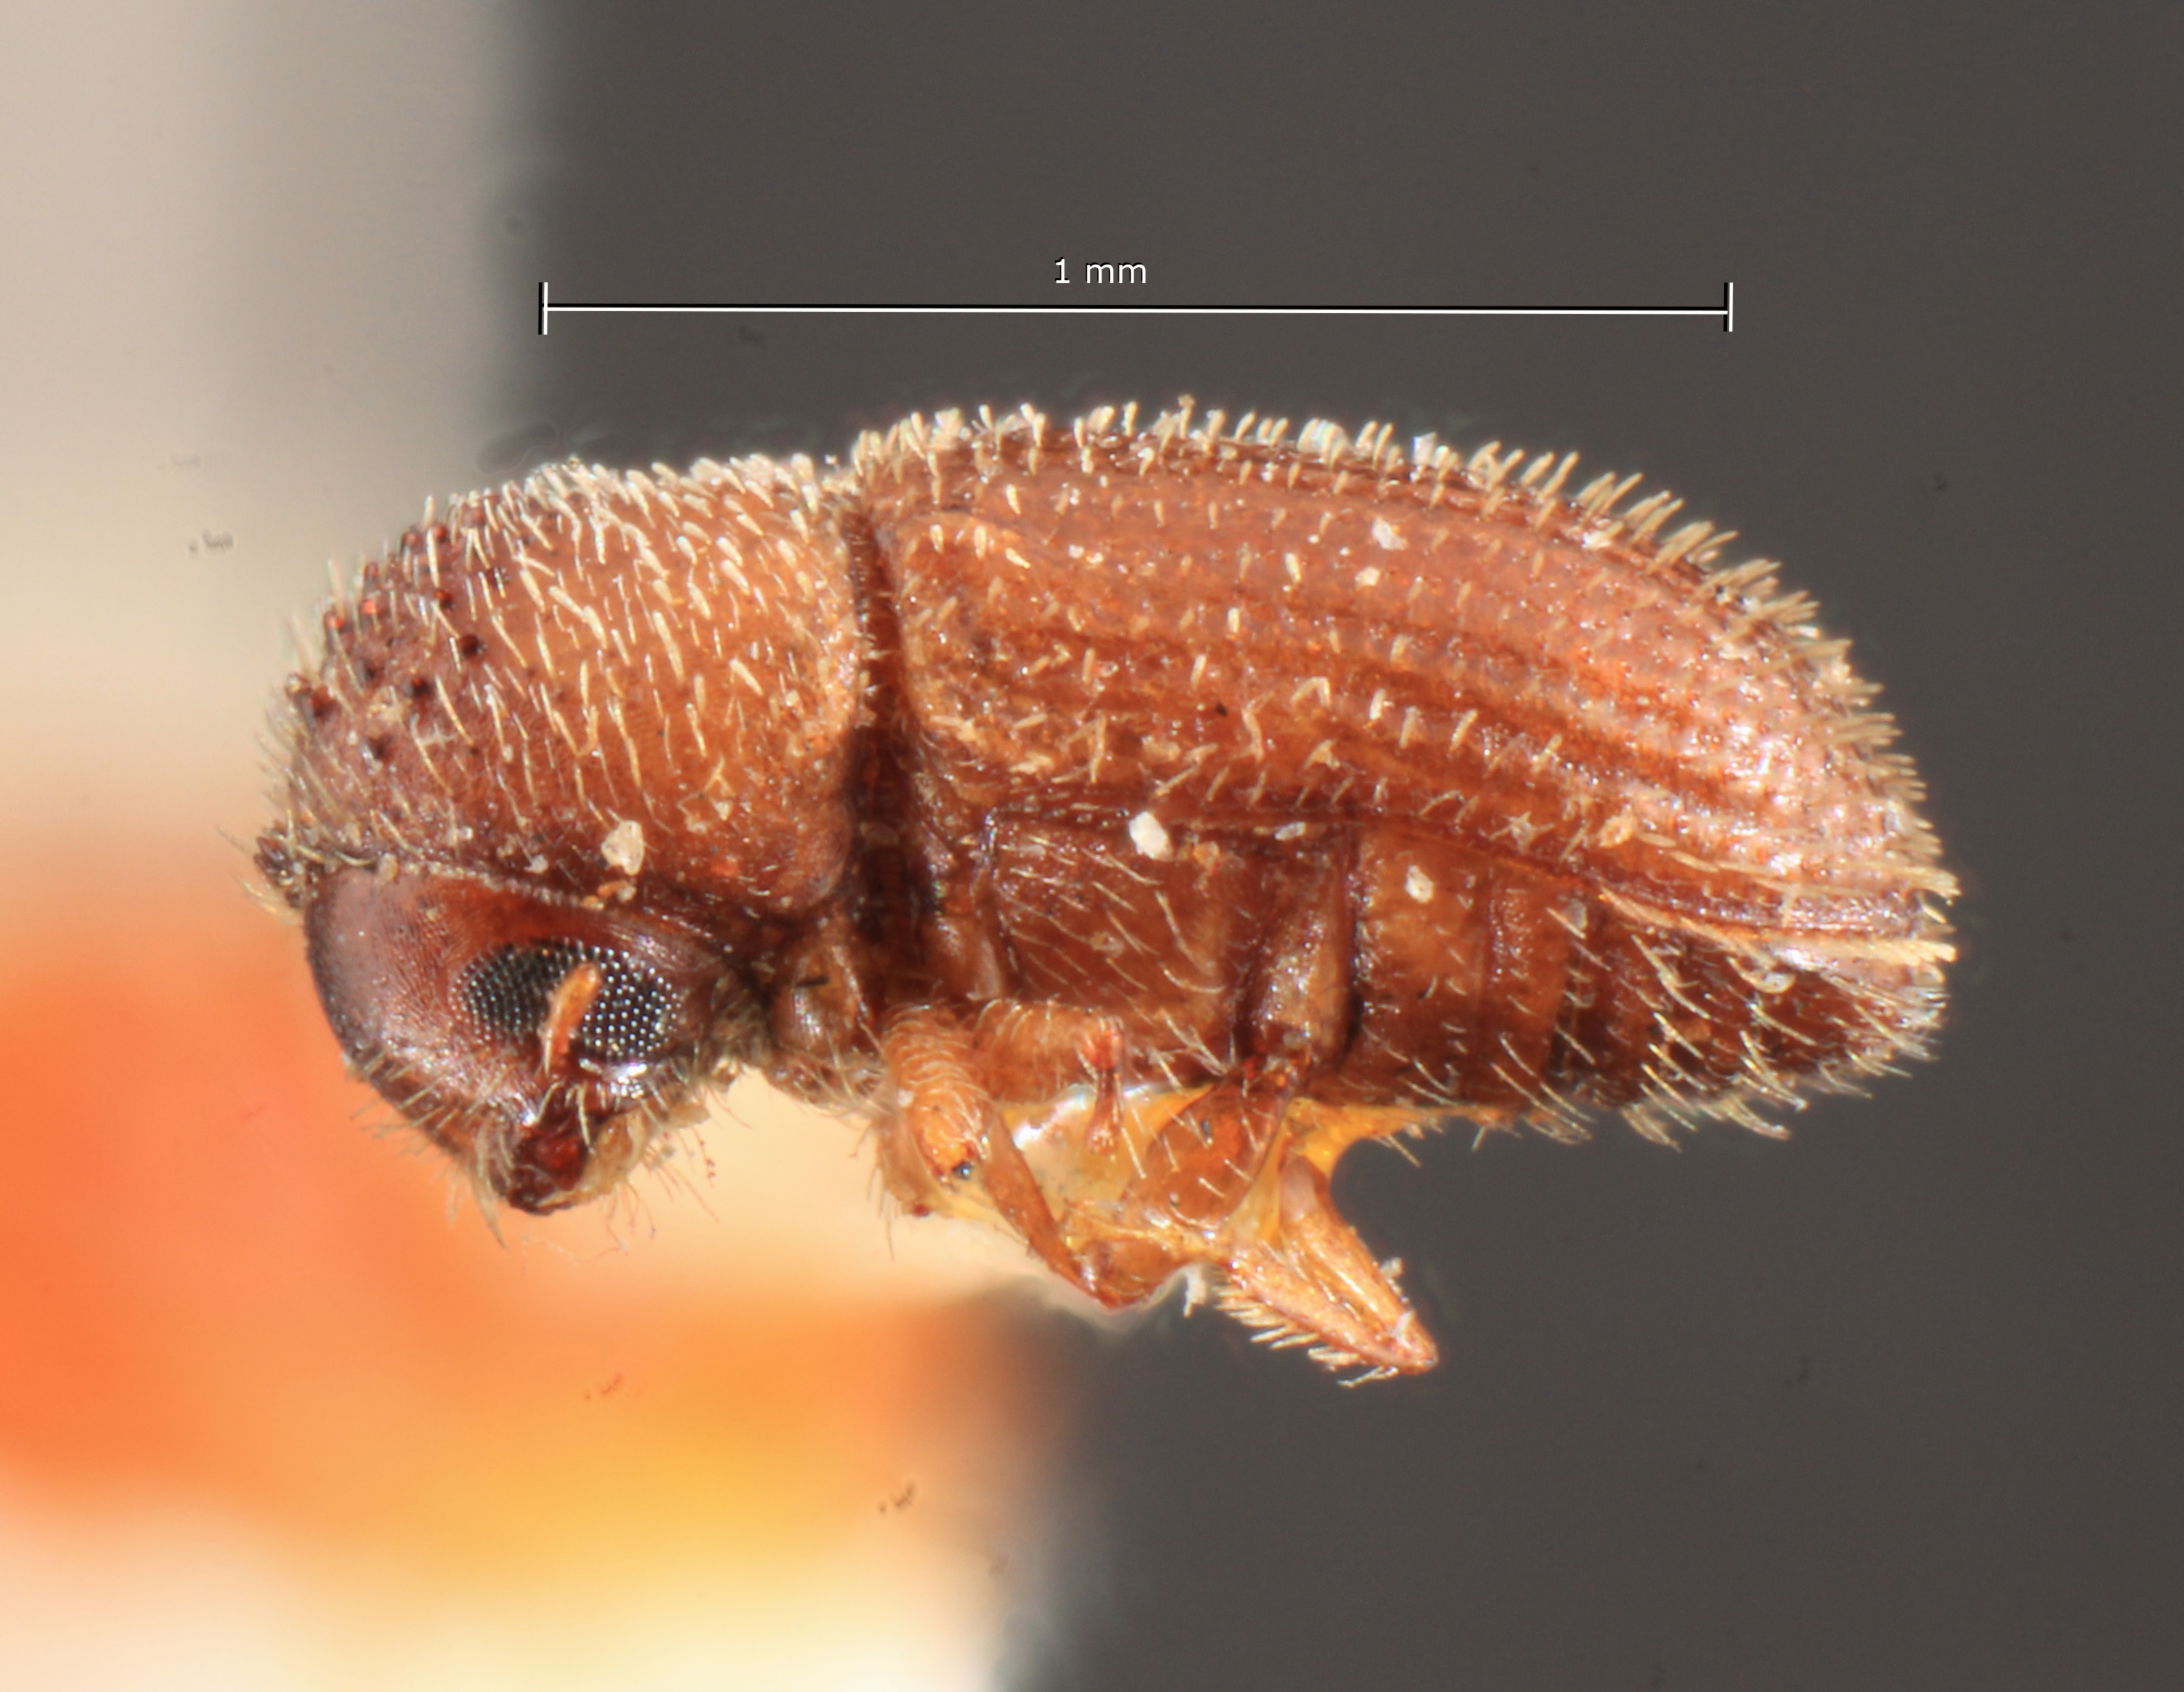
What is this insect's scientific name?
Stephanoderes flavescens
